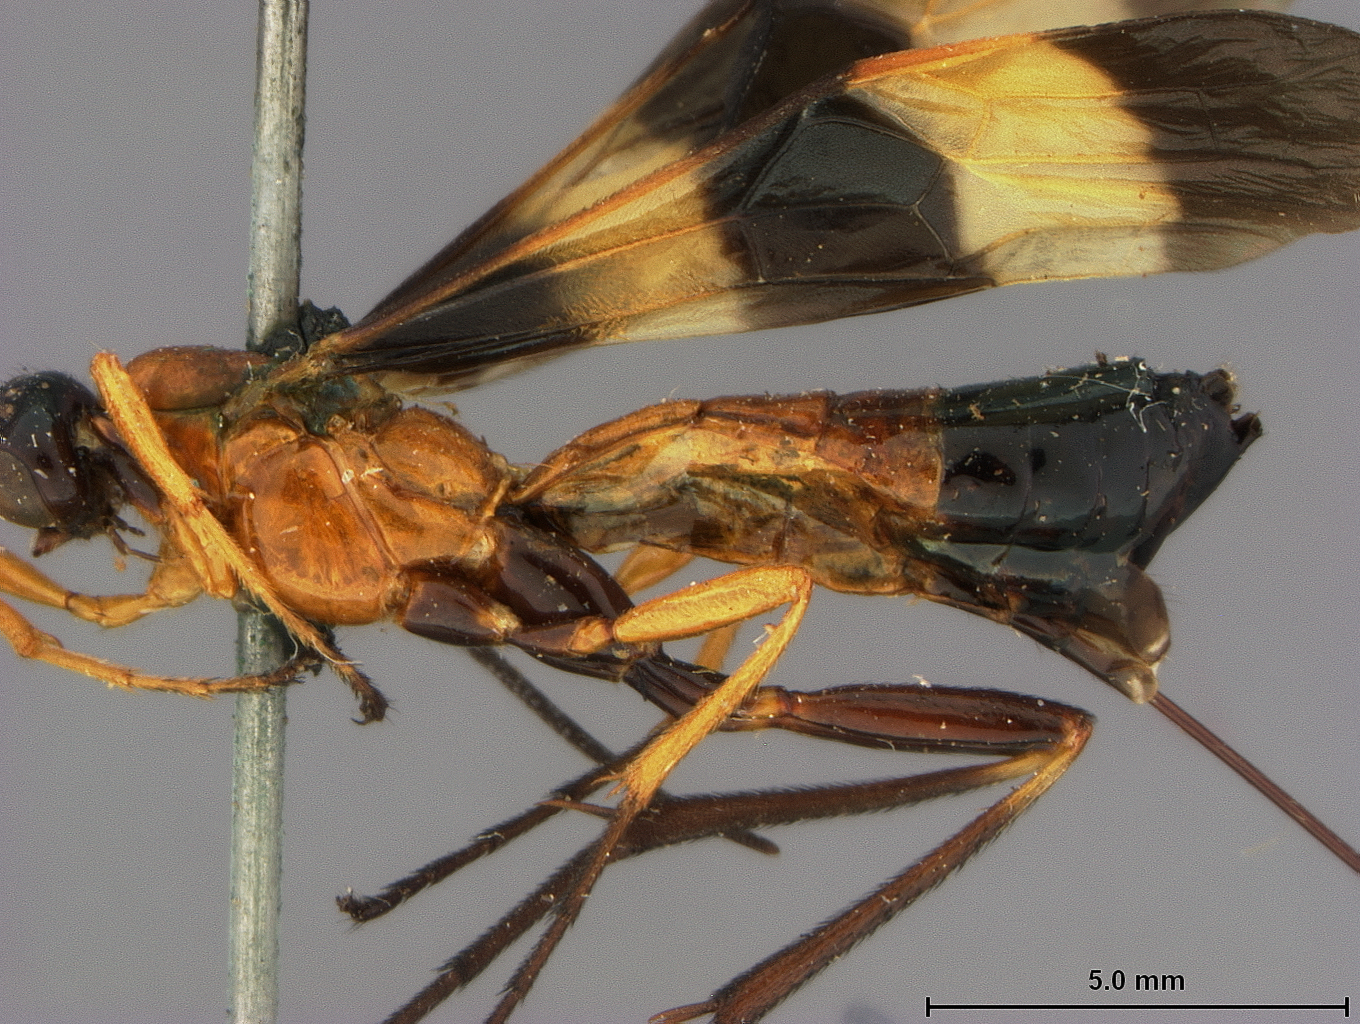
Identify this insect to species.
Exothecus magnificus
